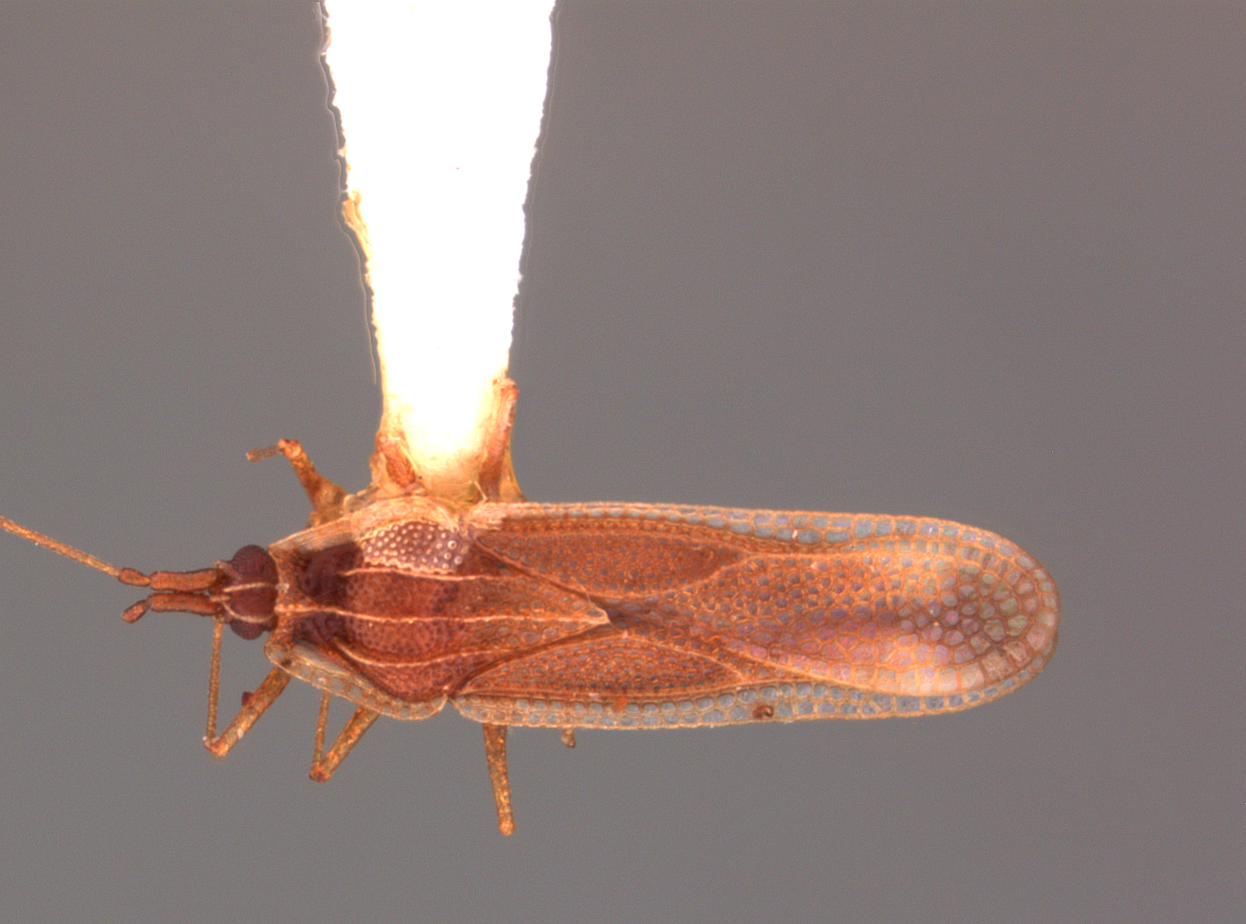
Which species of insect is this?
Vatiga vicosana
